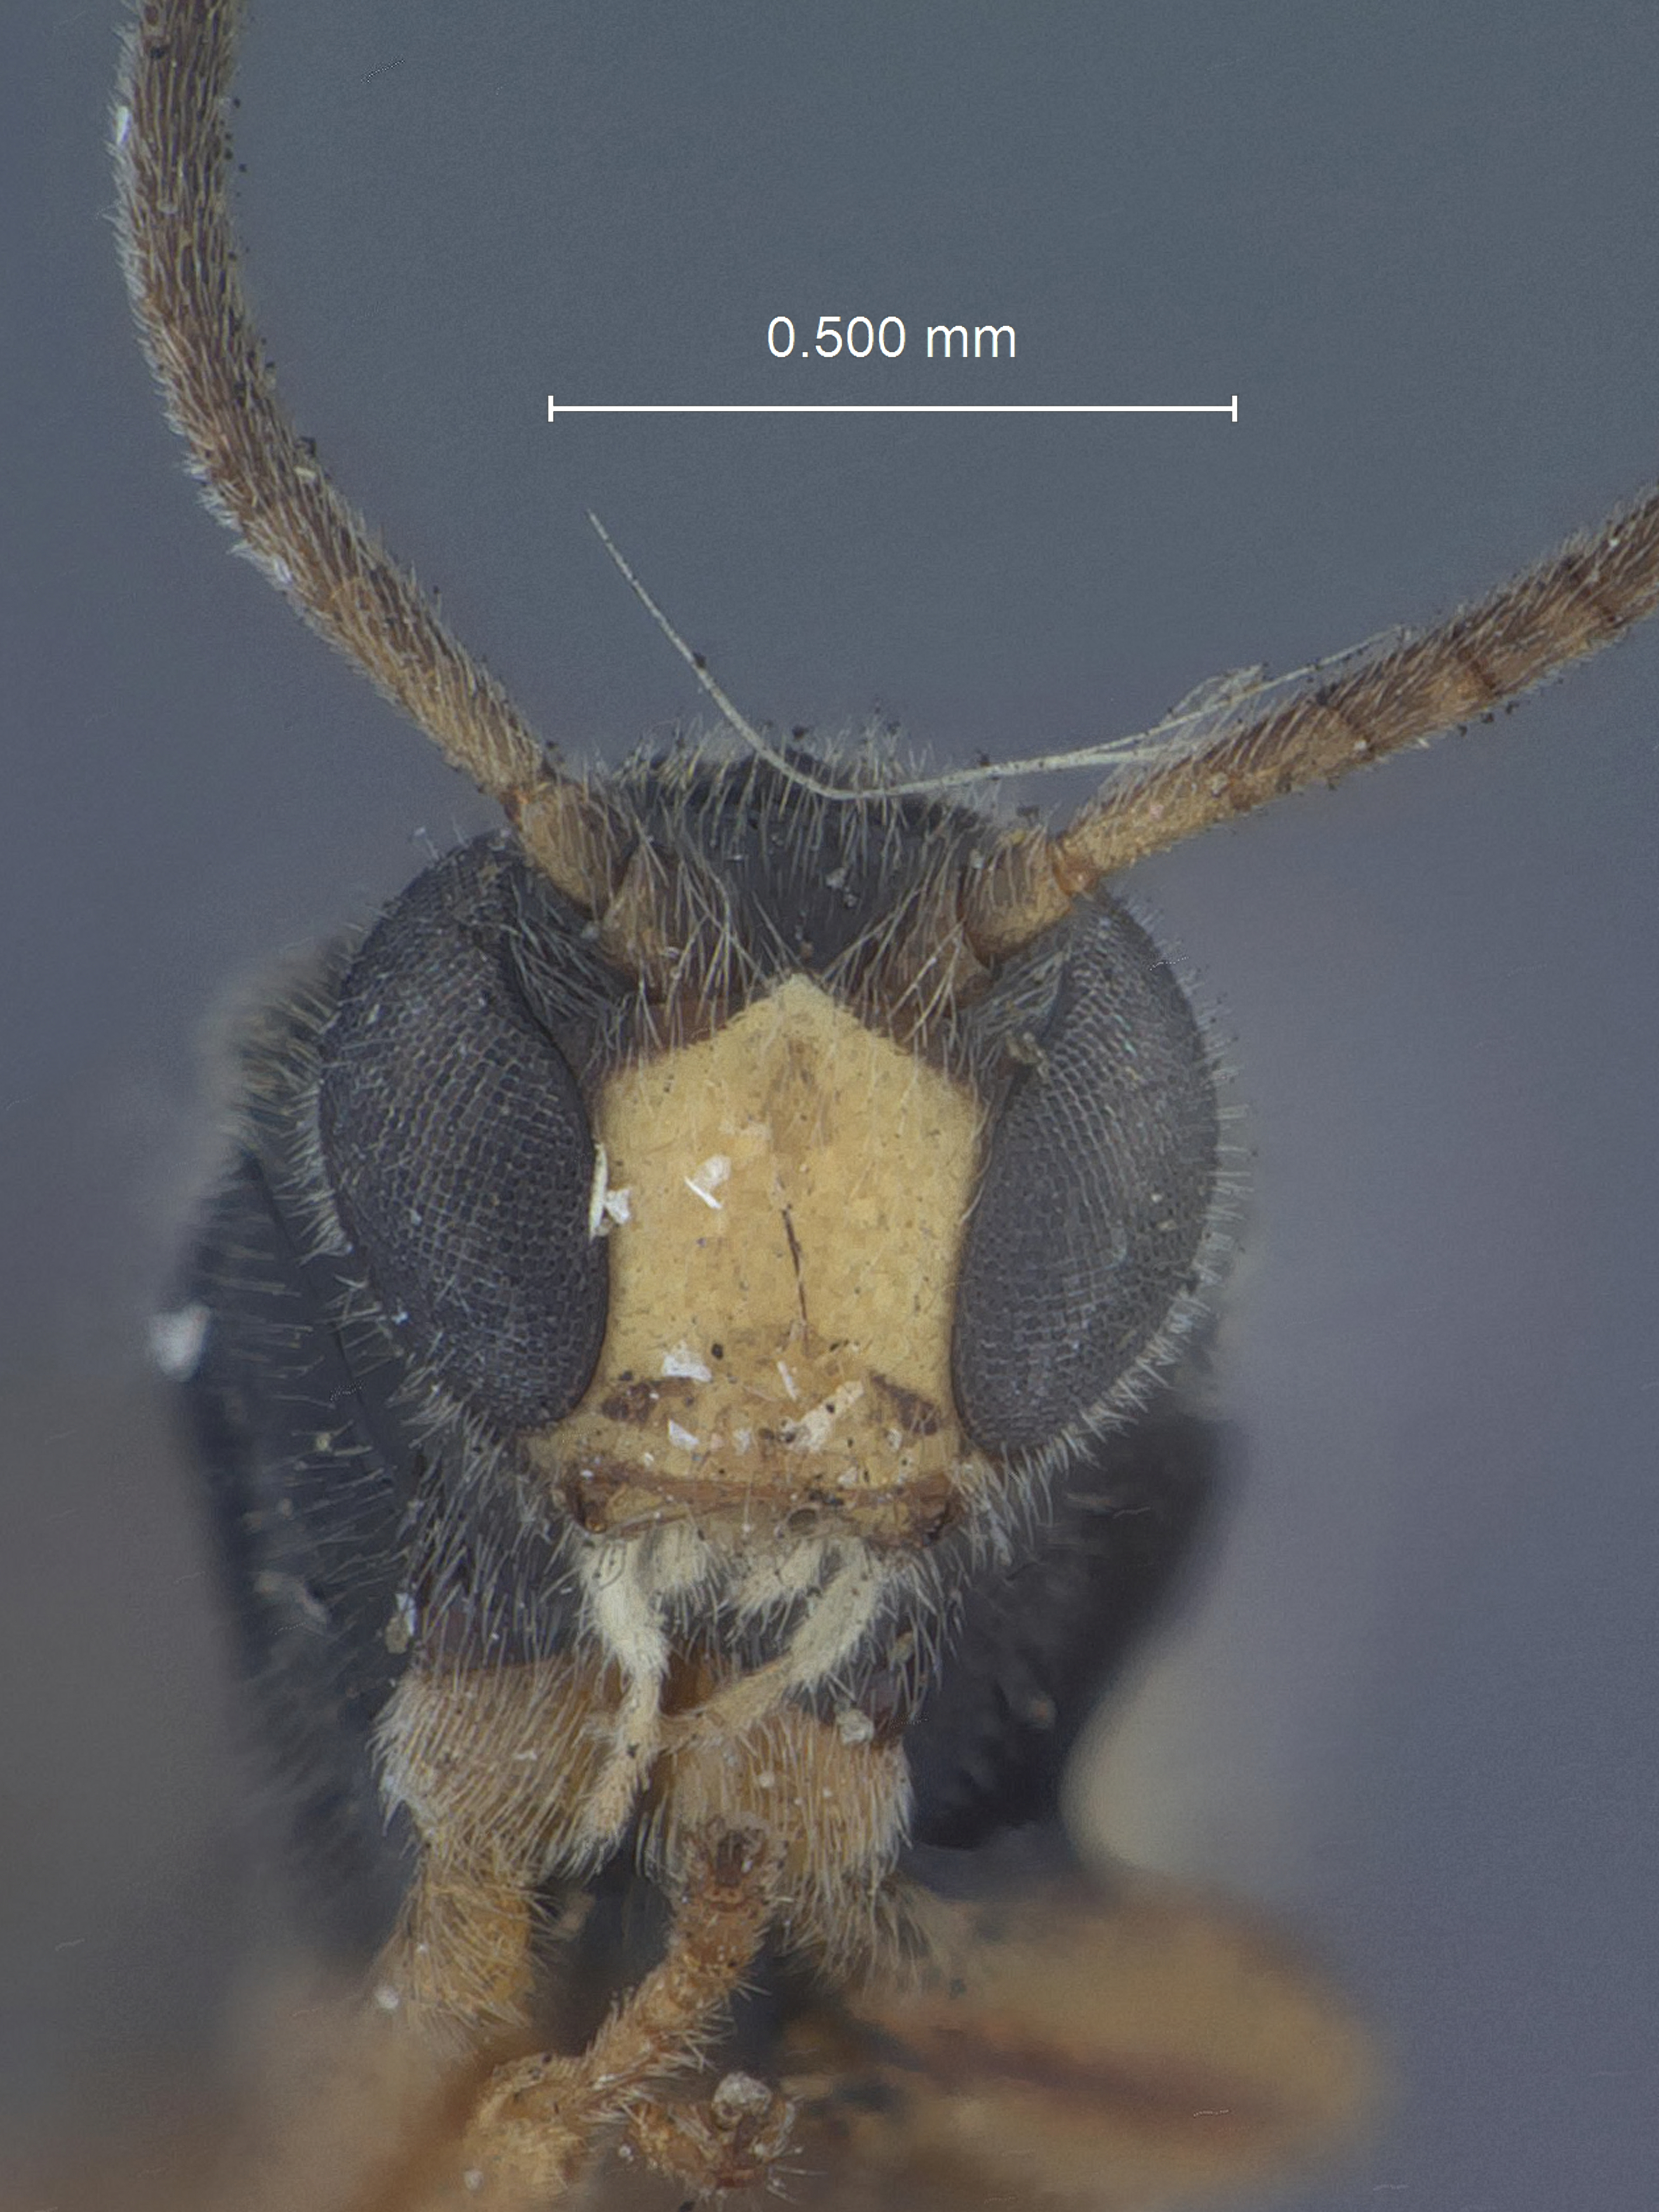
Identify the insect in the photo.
Trieces ciliosus
